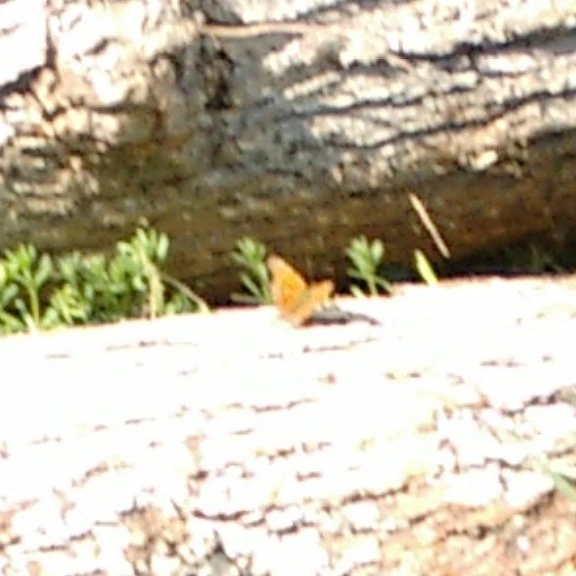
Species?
Polygonia c-album
